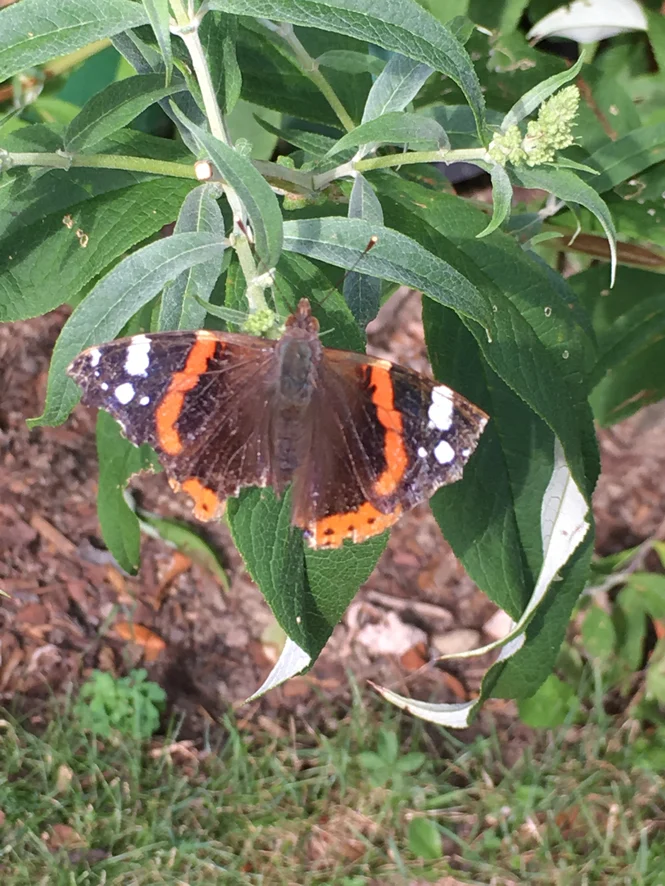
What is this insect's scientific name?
Vanessa atalanta
